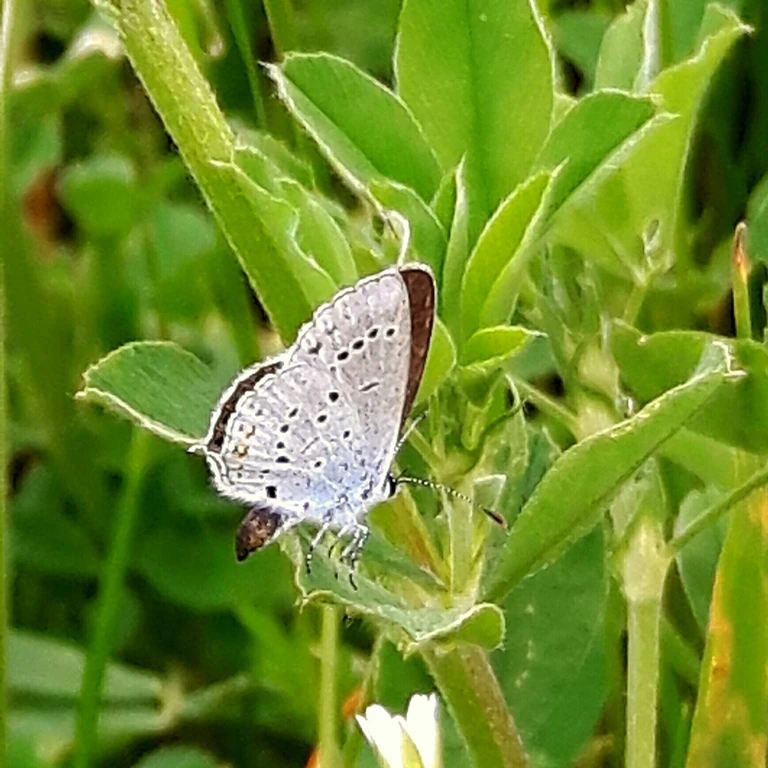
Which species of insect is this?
Cupido argiades (also Elkalyce argiades)
